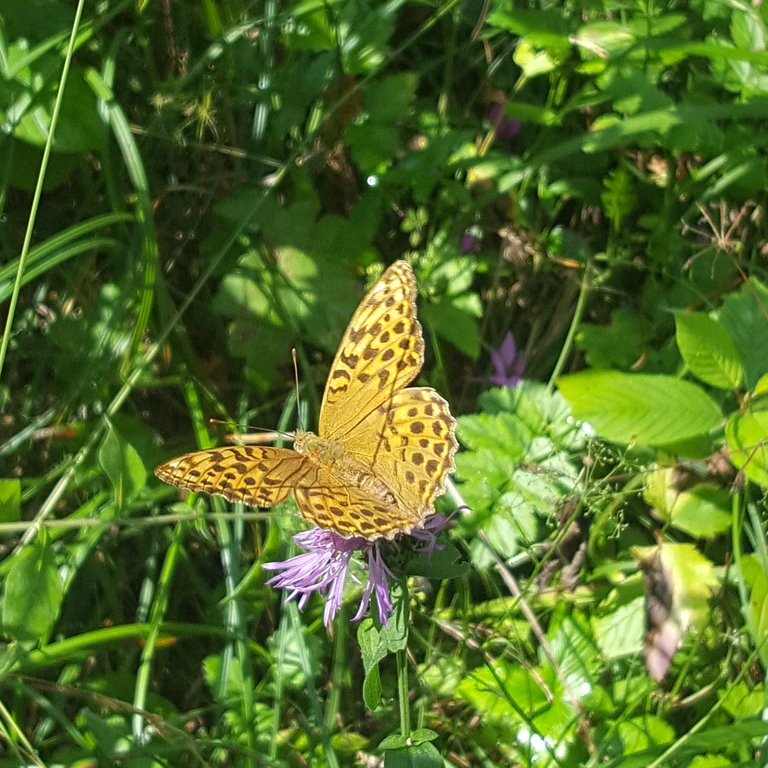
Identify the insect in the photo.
Argynnis paphia
